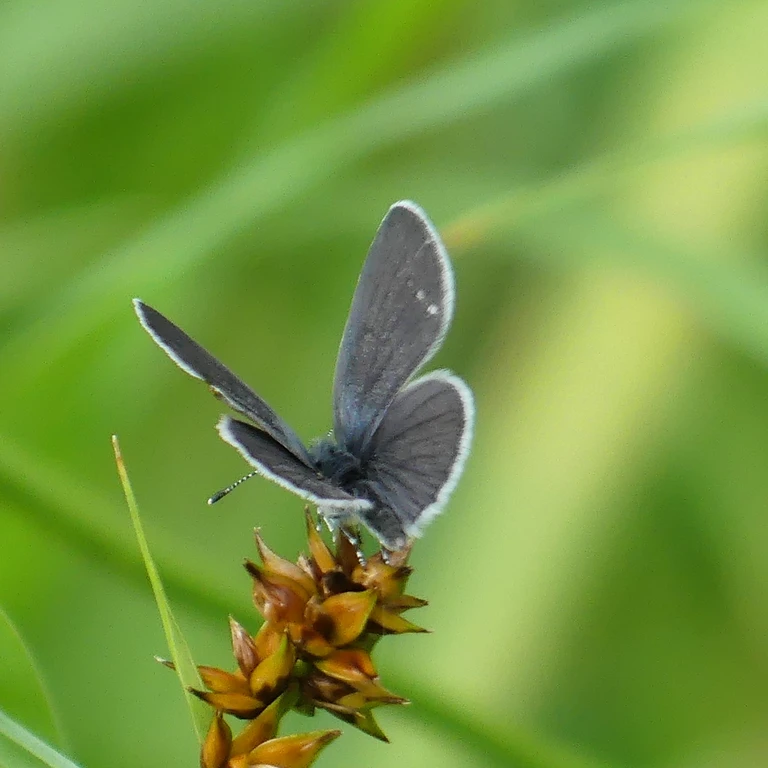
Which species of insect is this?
Cupido minimus
